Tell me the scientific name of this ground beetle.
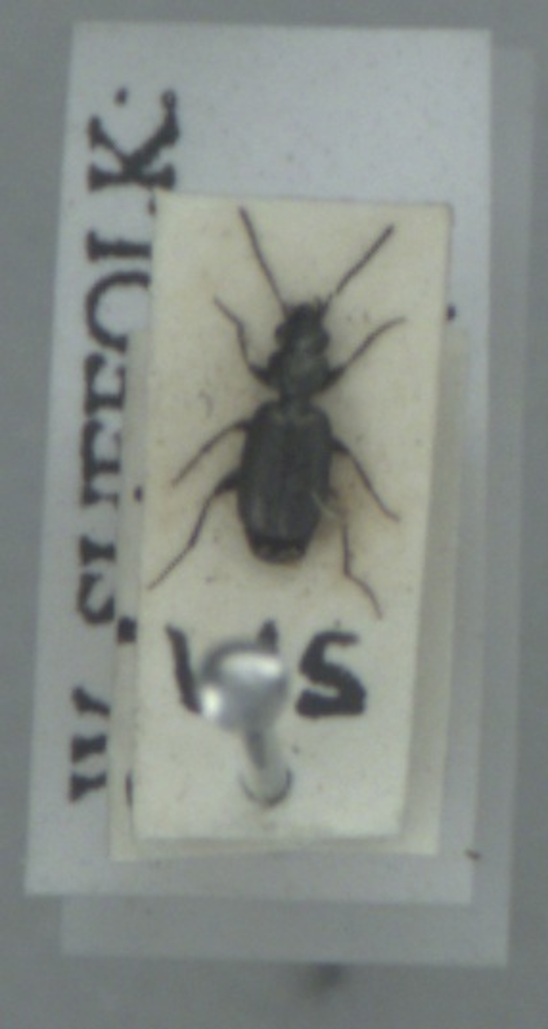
Syntomus foveatus
